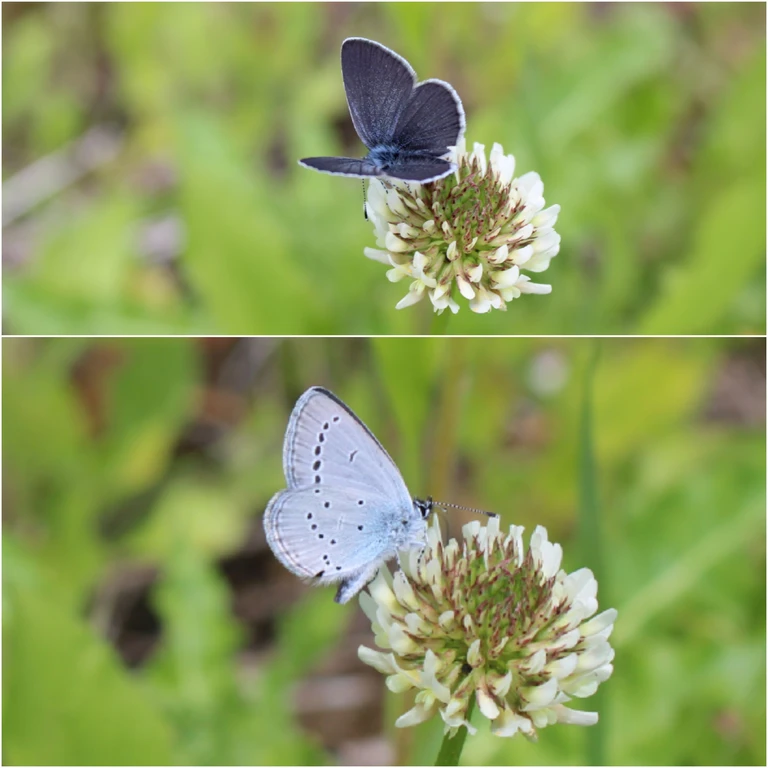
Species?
Cupido minimus
